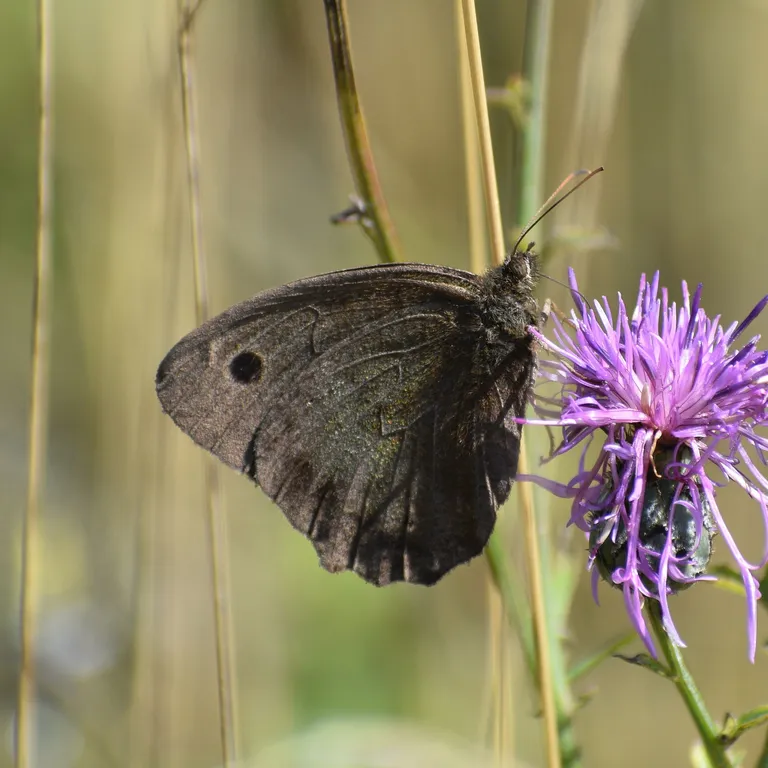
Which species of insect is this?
Minois dryas
